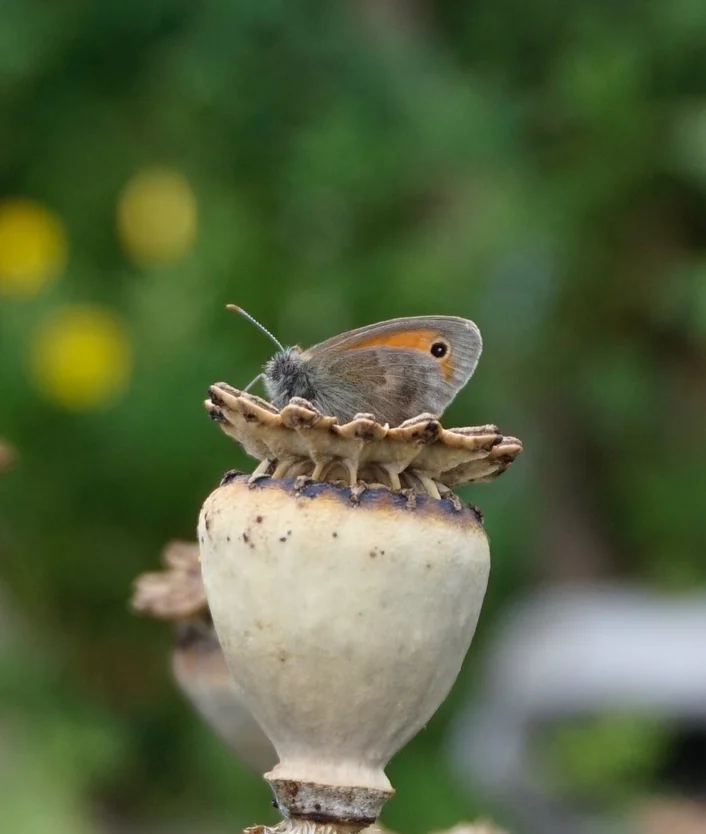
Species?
Coenonympha pamphilus
